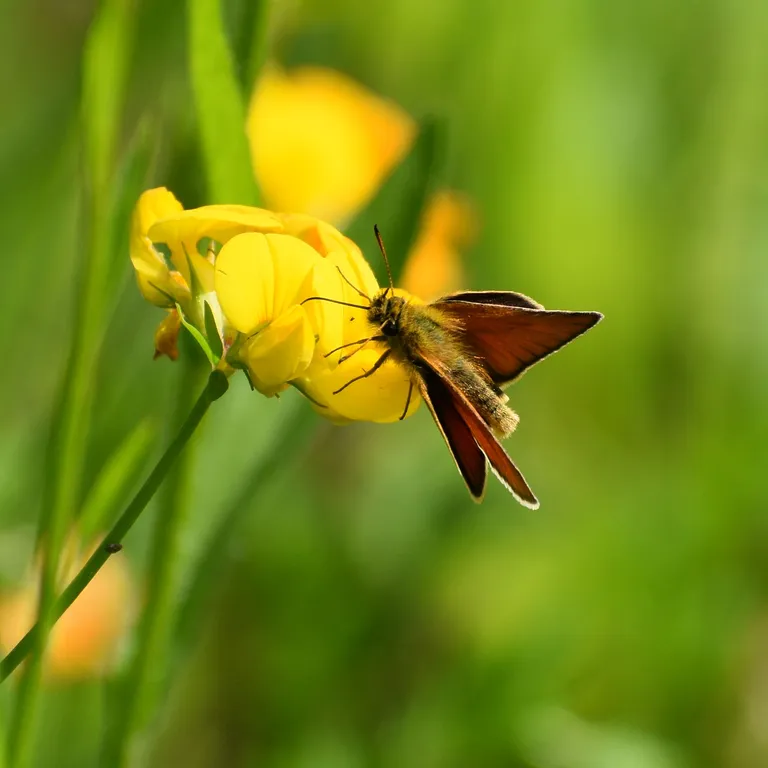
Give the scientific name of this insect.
Thymelicus lineola
